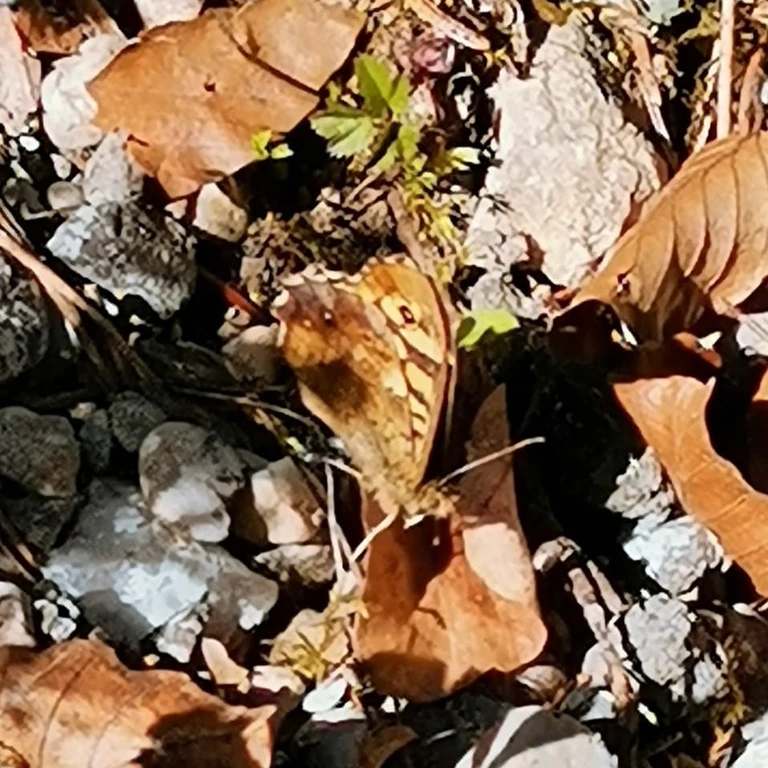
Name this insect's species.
Pararge aegeria
